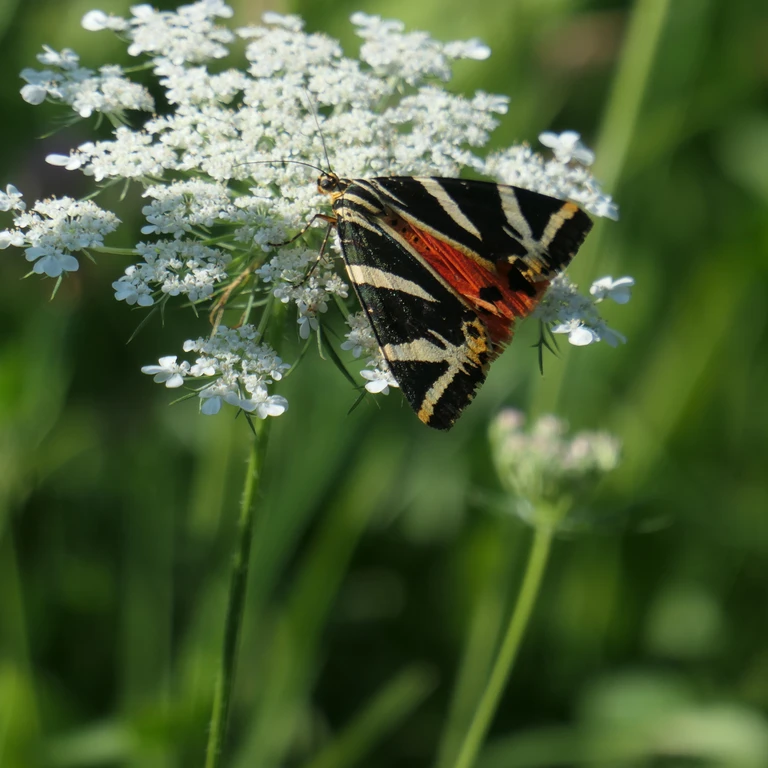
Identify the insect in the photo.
Euplagia quadripunctaria
